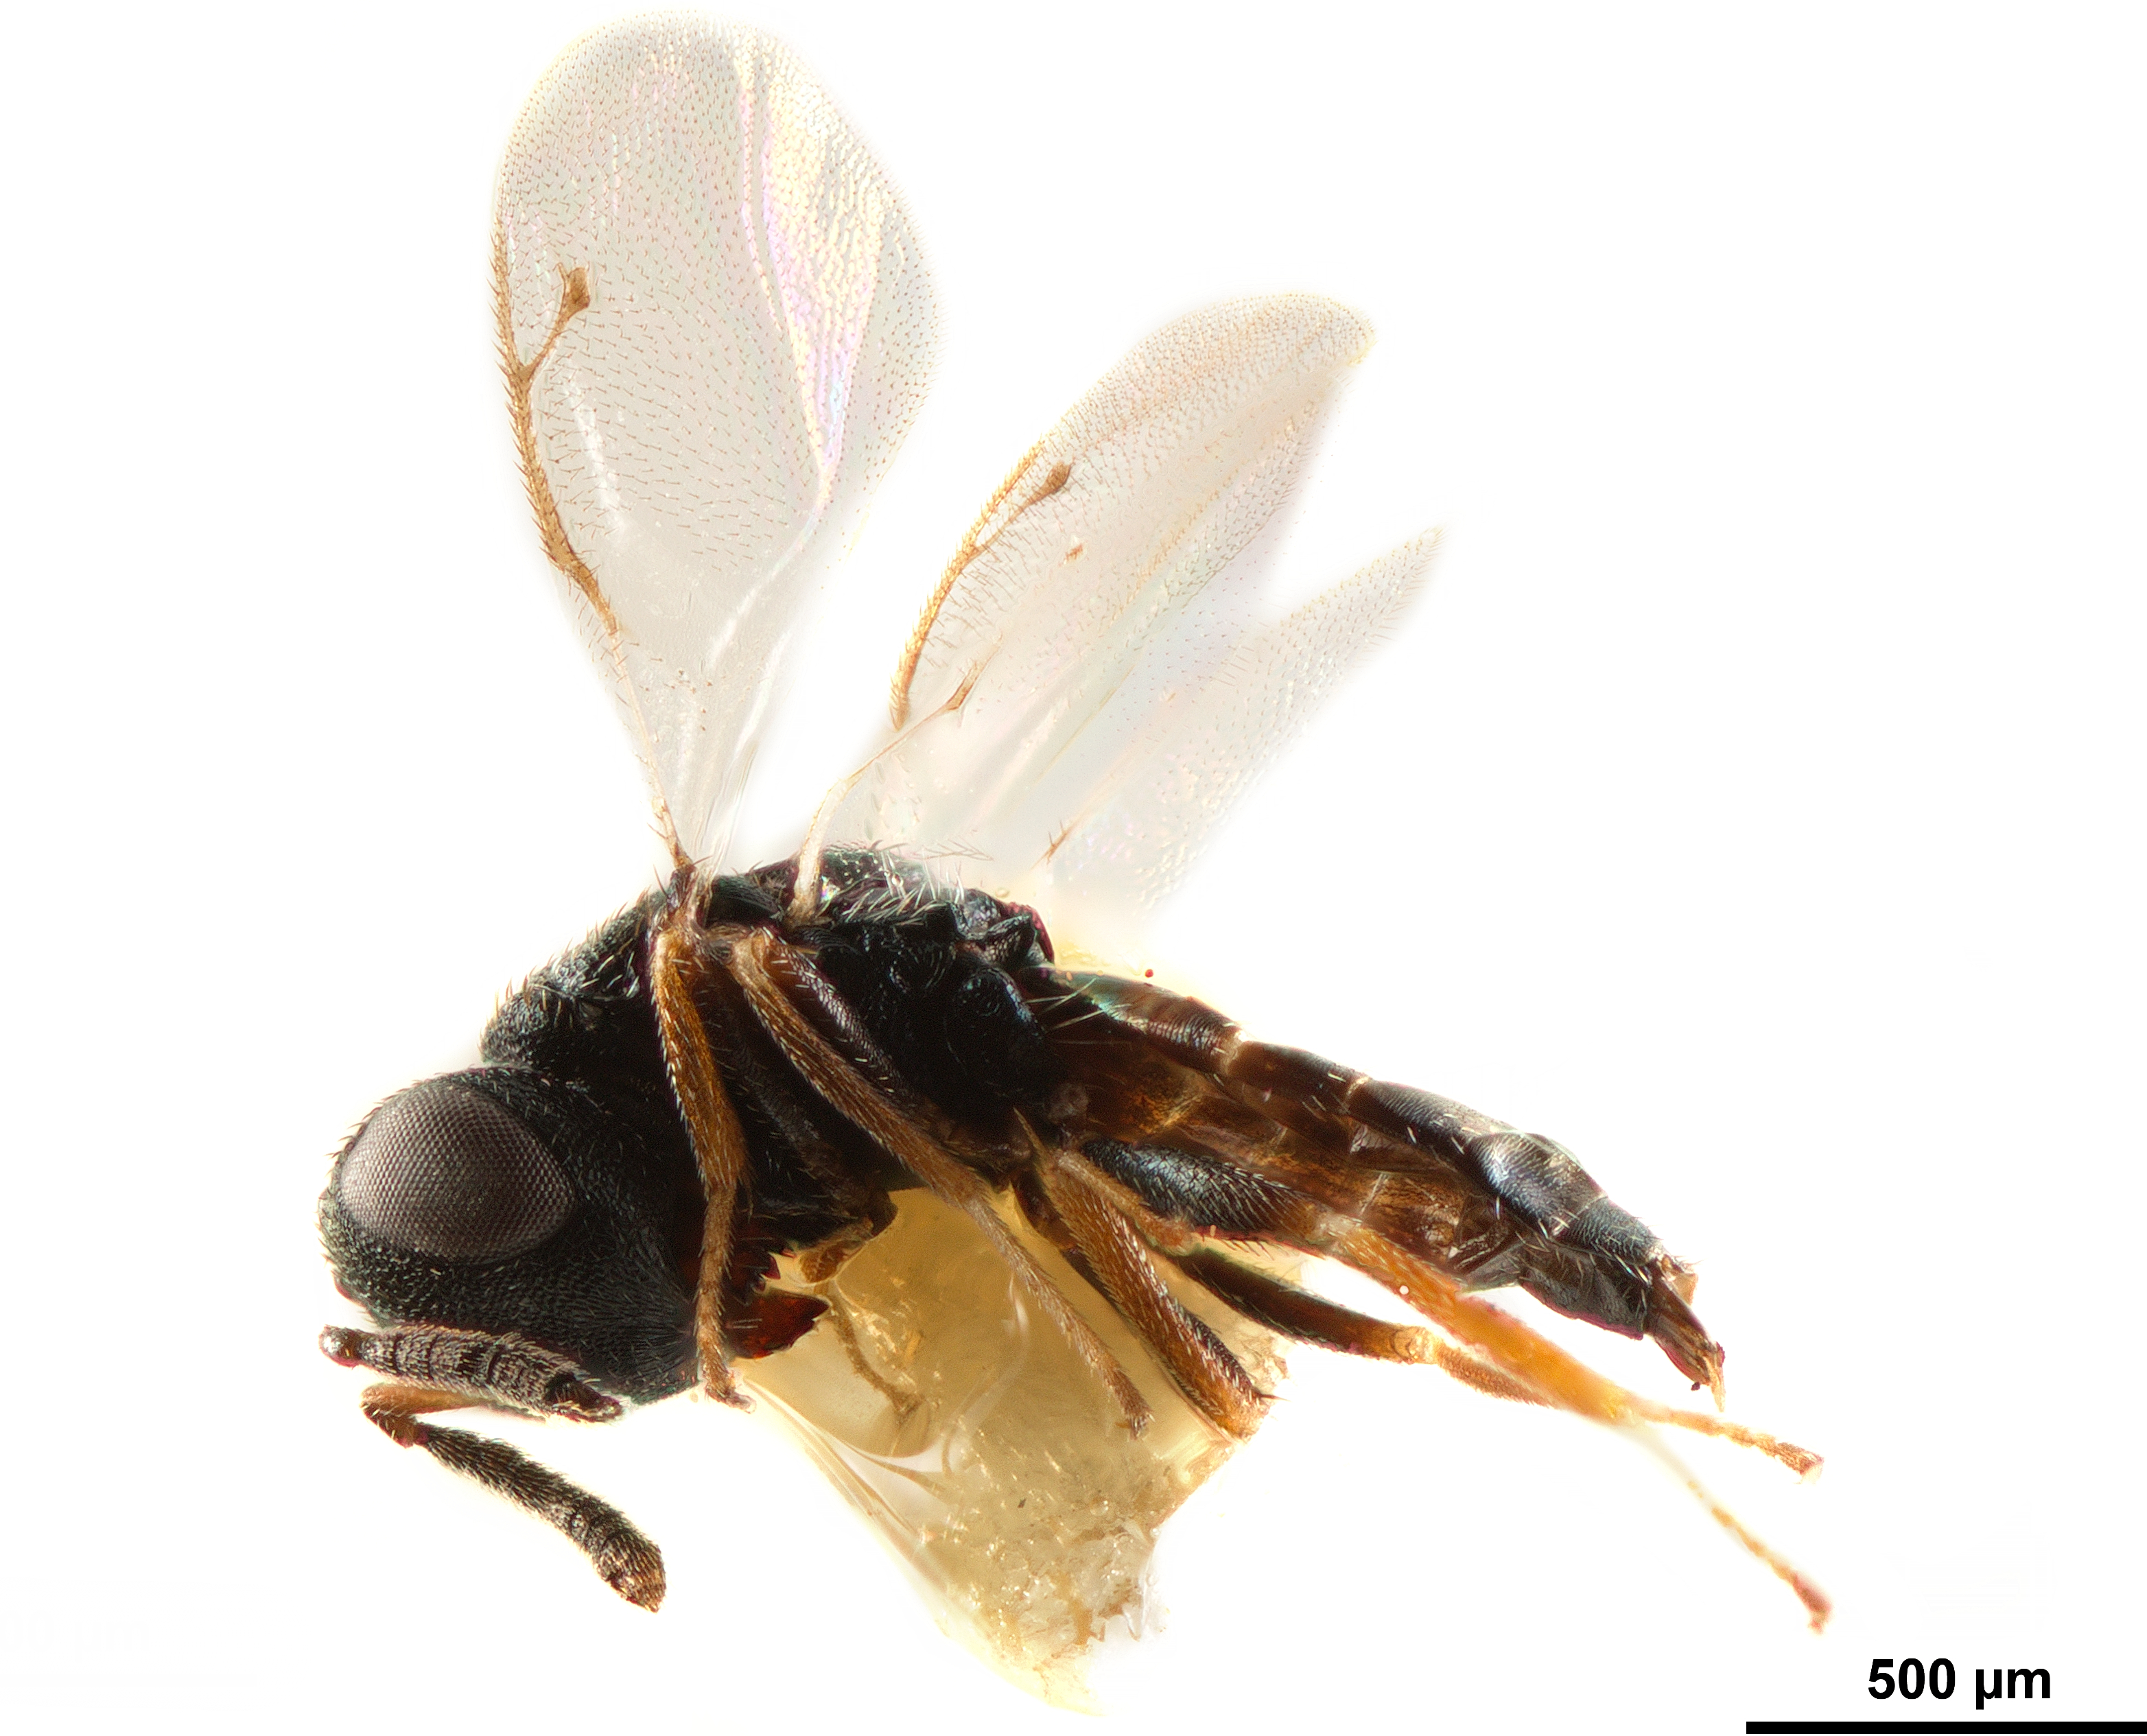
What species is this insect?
Lariophagus texanus
